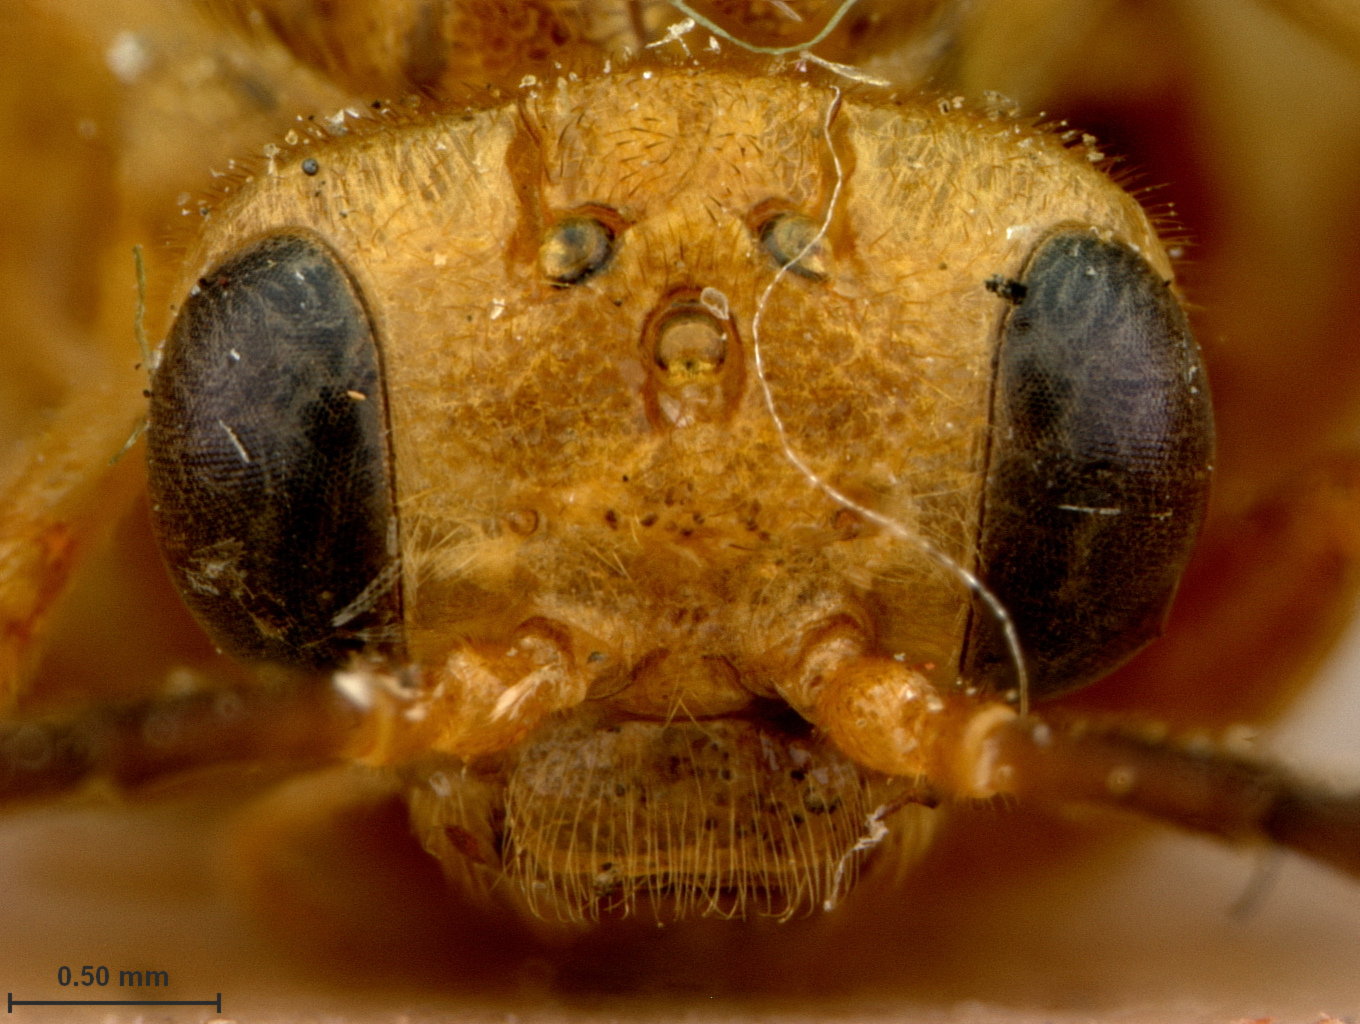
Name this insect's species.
Phyllotoma flavescens
